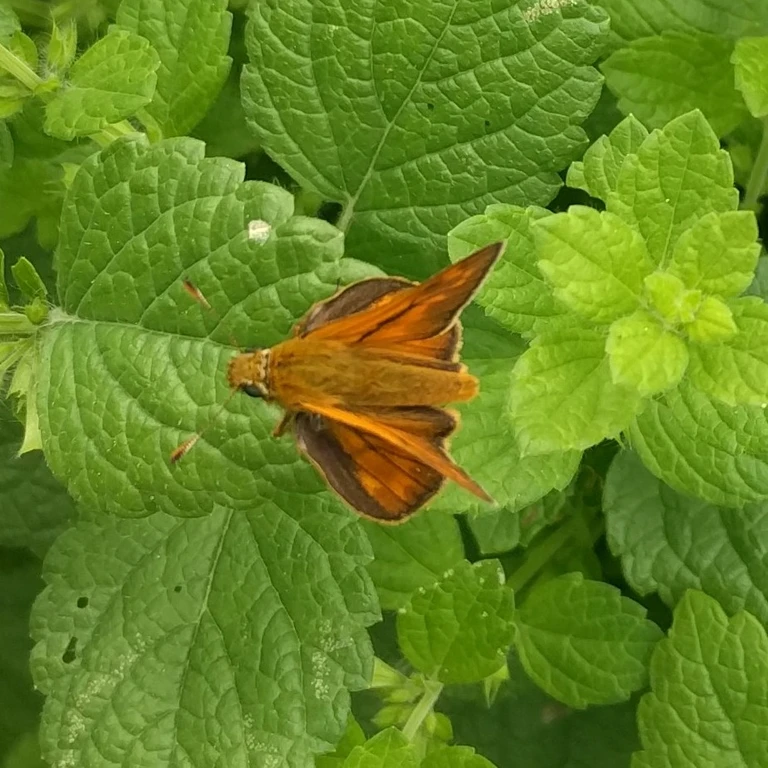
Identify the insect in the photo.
Ochlodes sylvanus (also Ochlodes venata)
